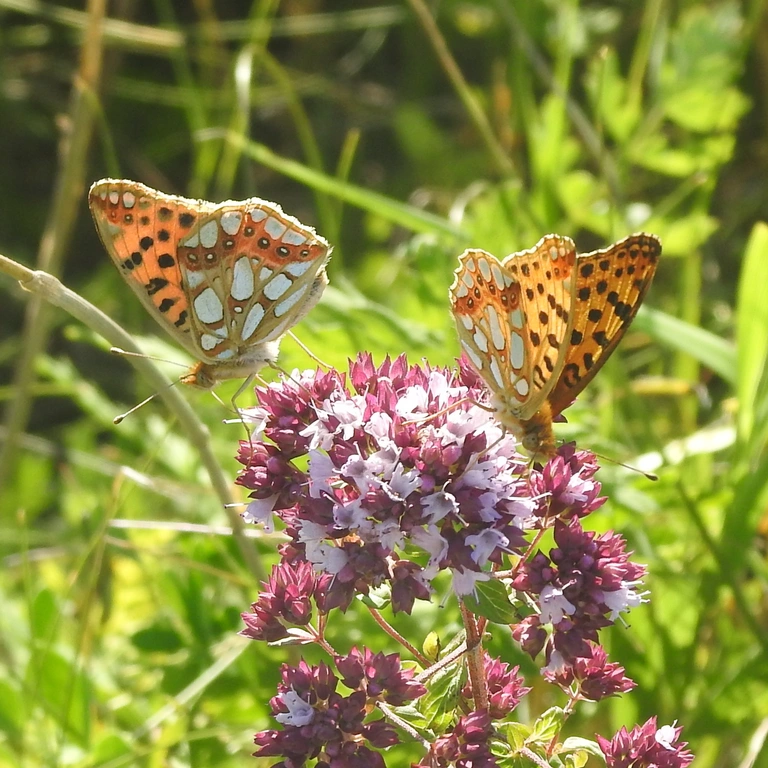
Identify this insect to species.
Issoria lathonia
